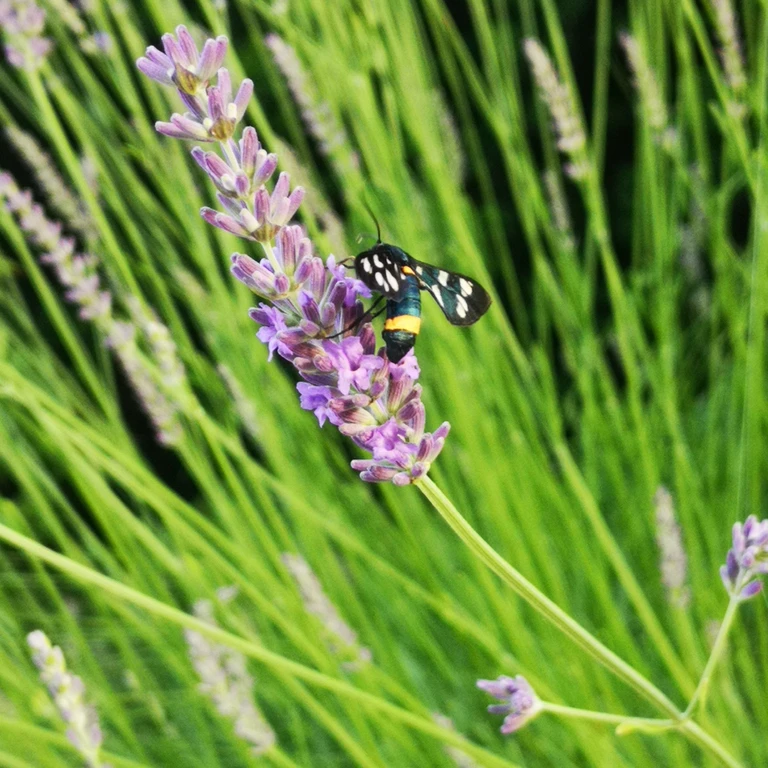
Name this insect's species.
Amata phegea
